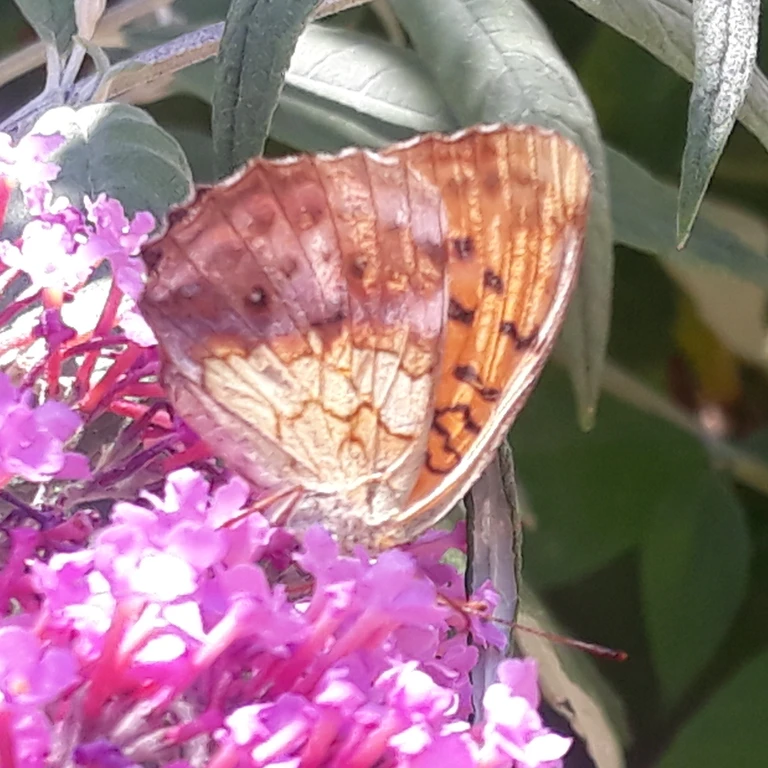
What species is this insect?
Brenthis daphne
